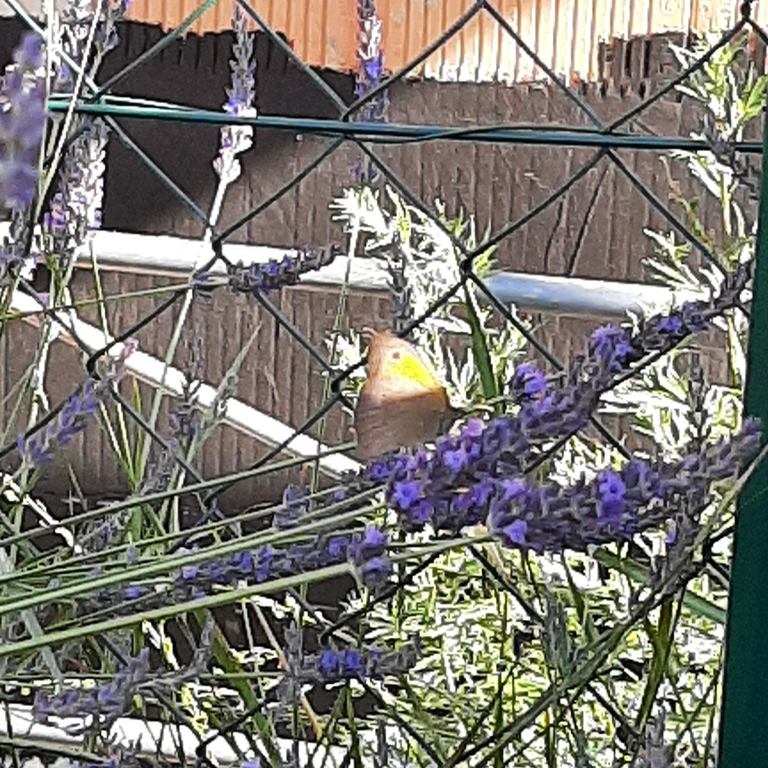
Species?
Maniola jurtina
